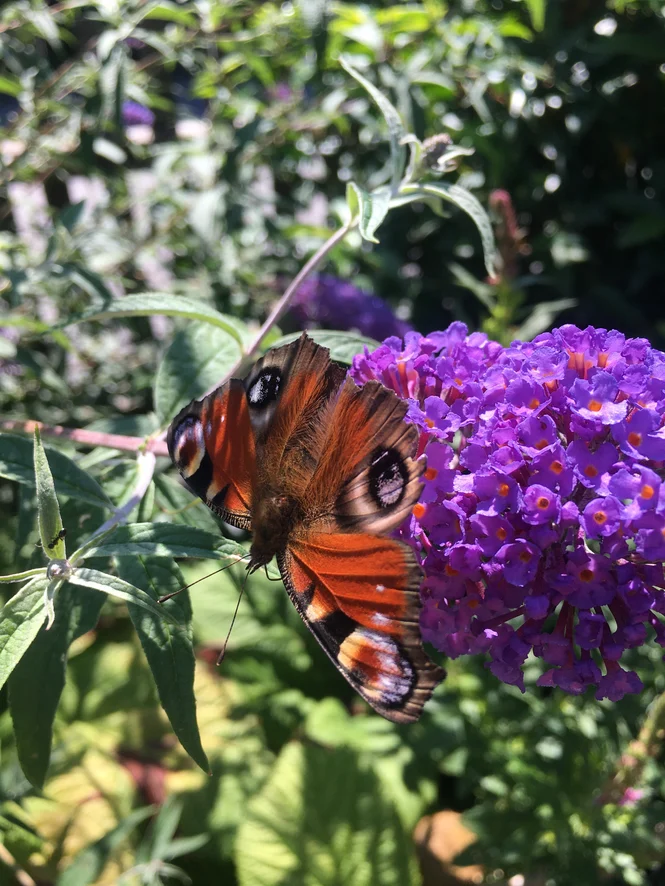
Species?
Aglais io
